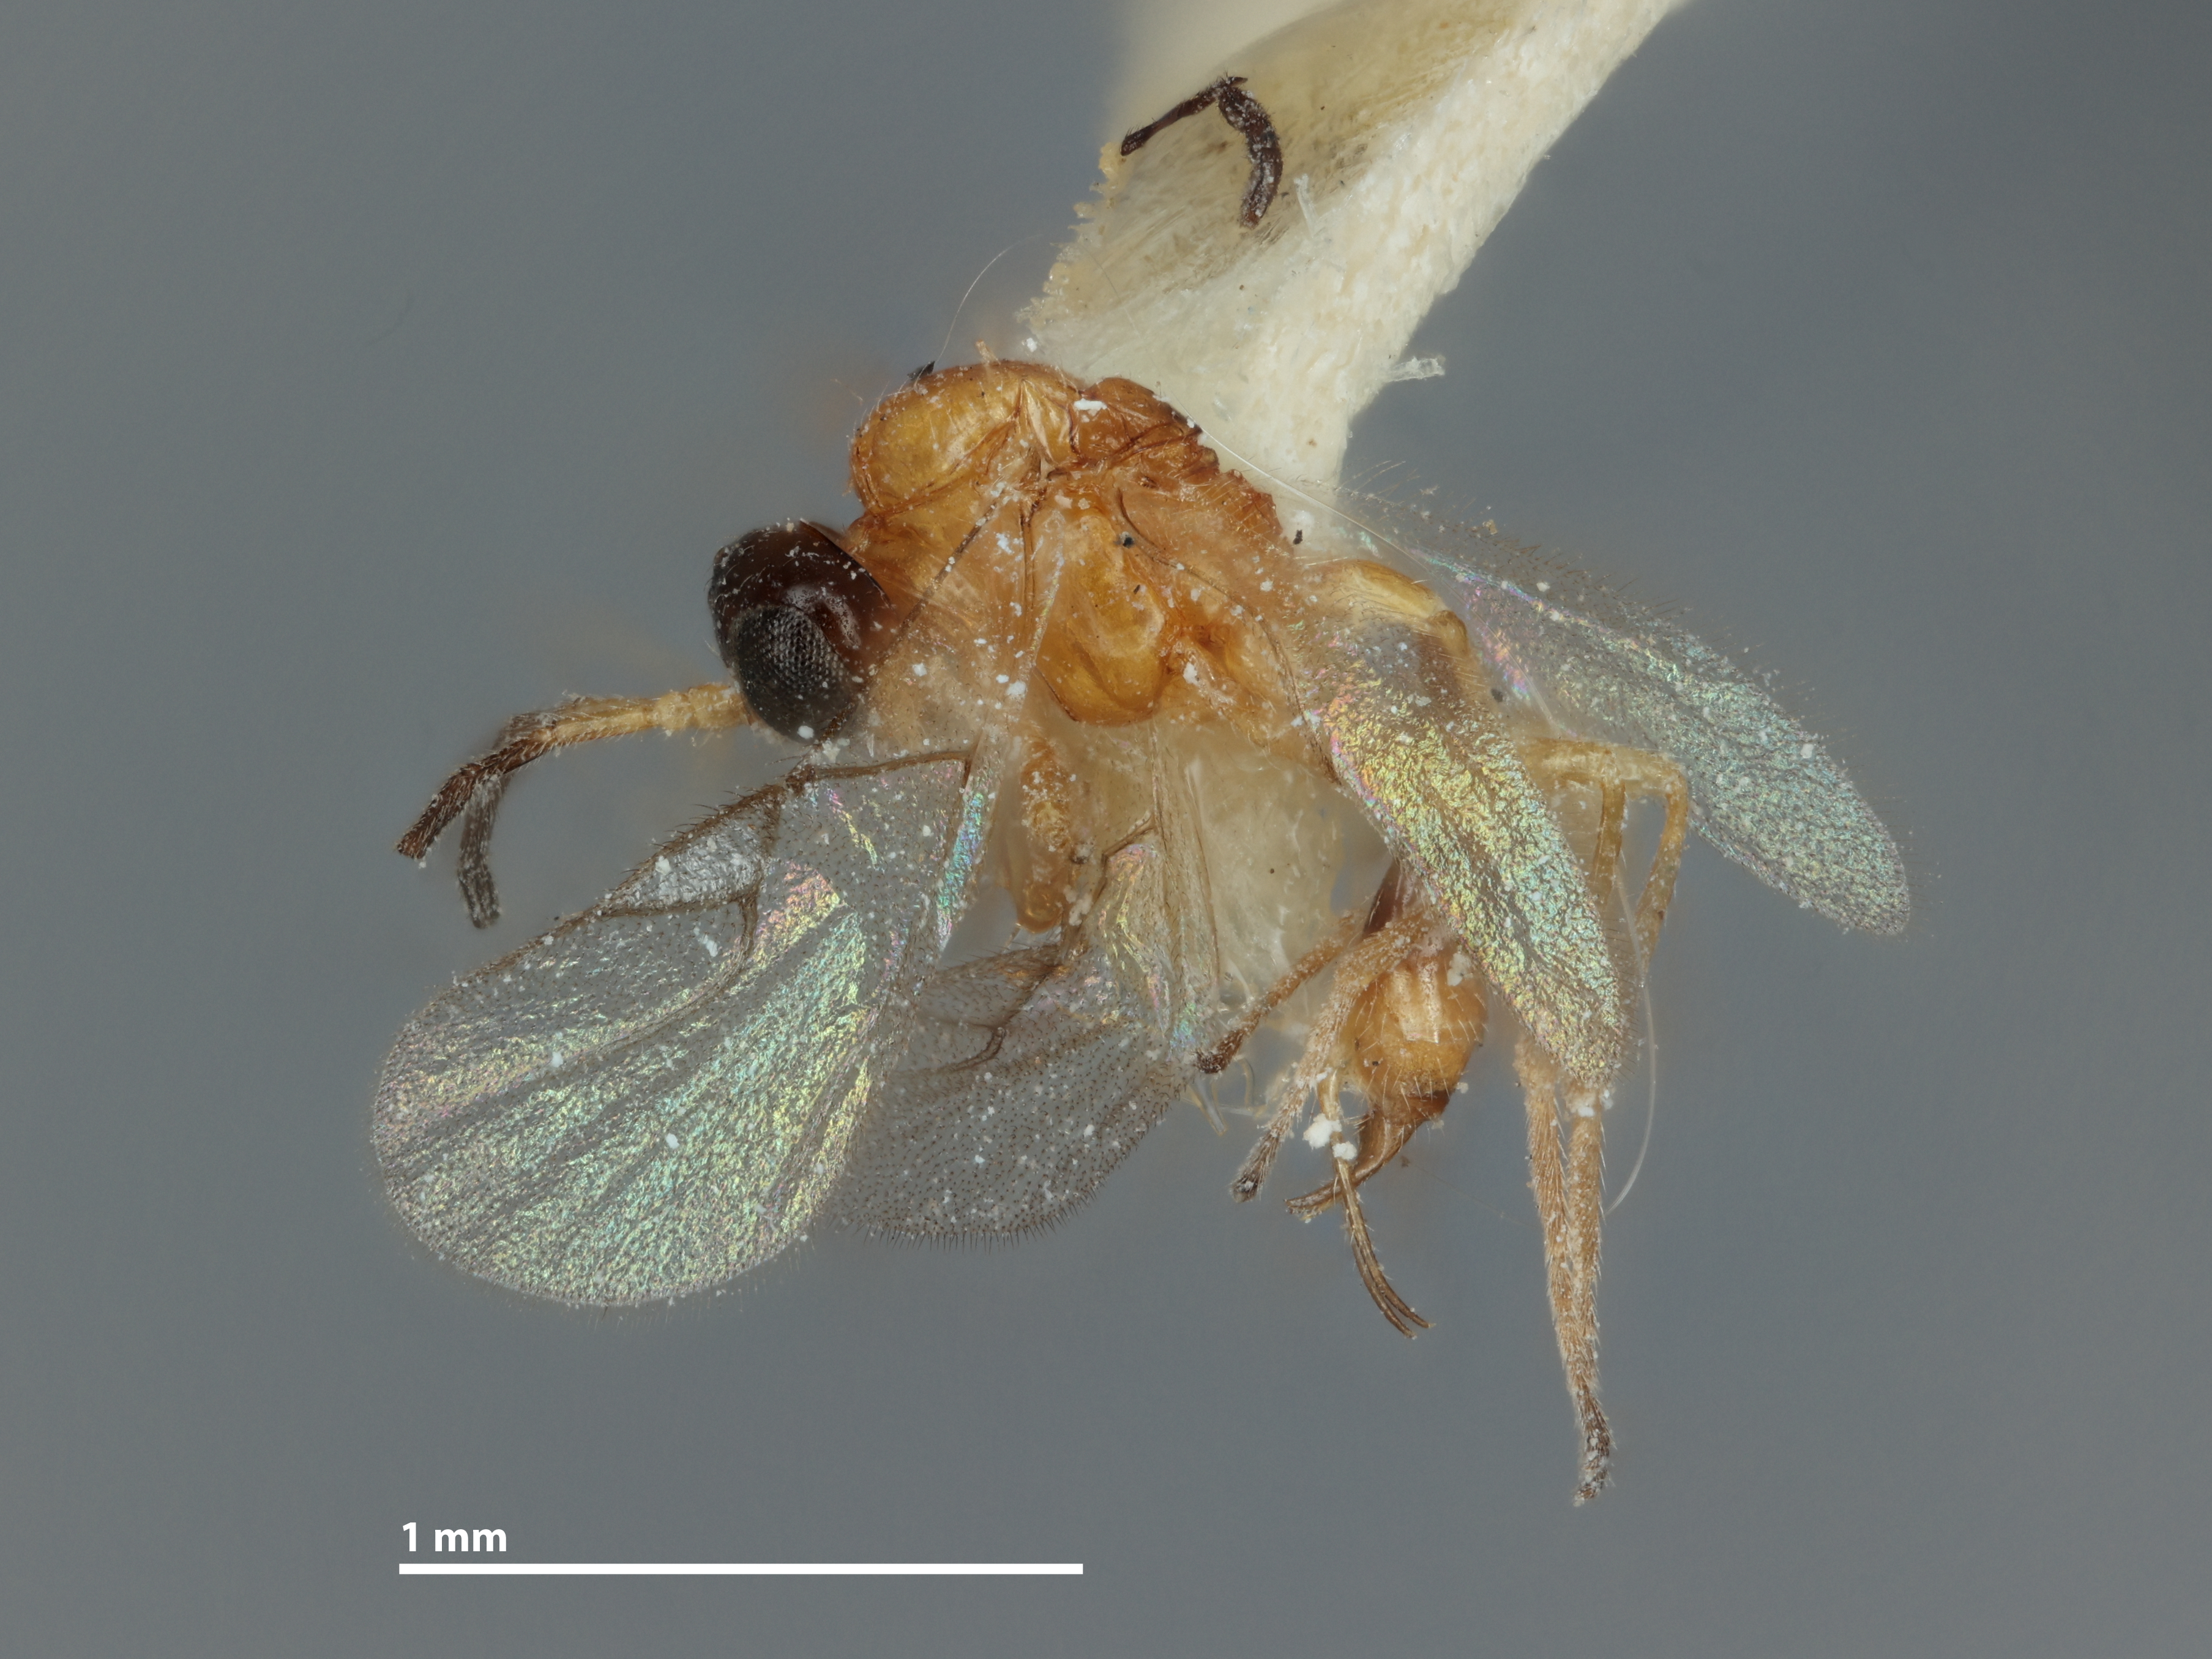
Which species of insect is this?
Trioxys luteolus
